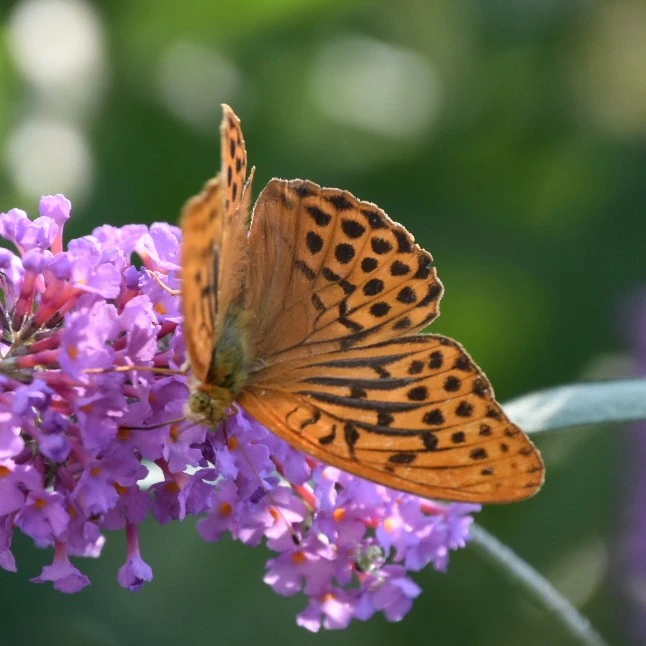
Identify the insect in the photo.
Argynnis paphia
